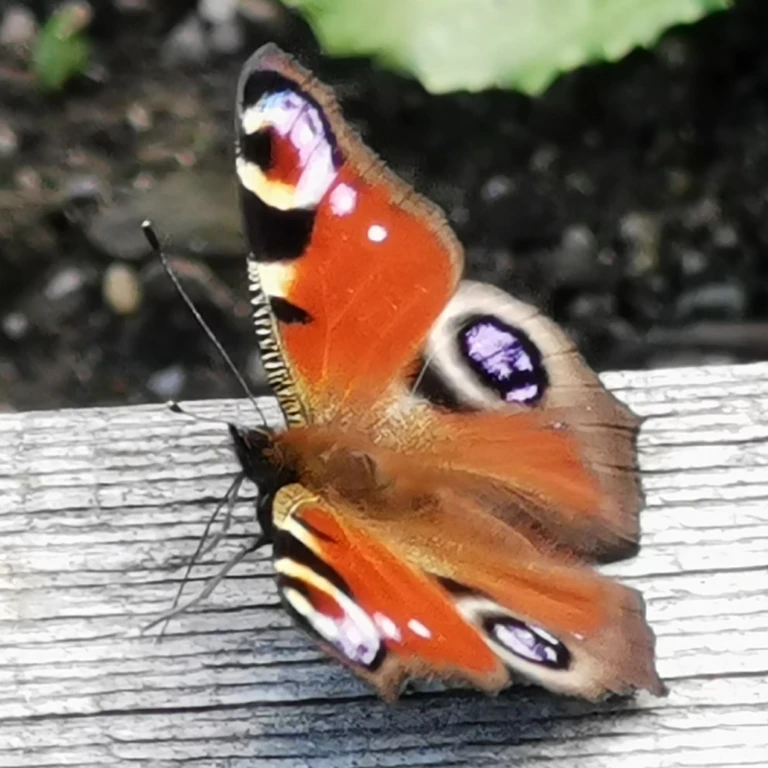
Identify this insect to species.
Aglais io
